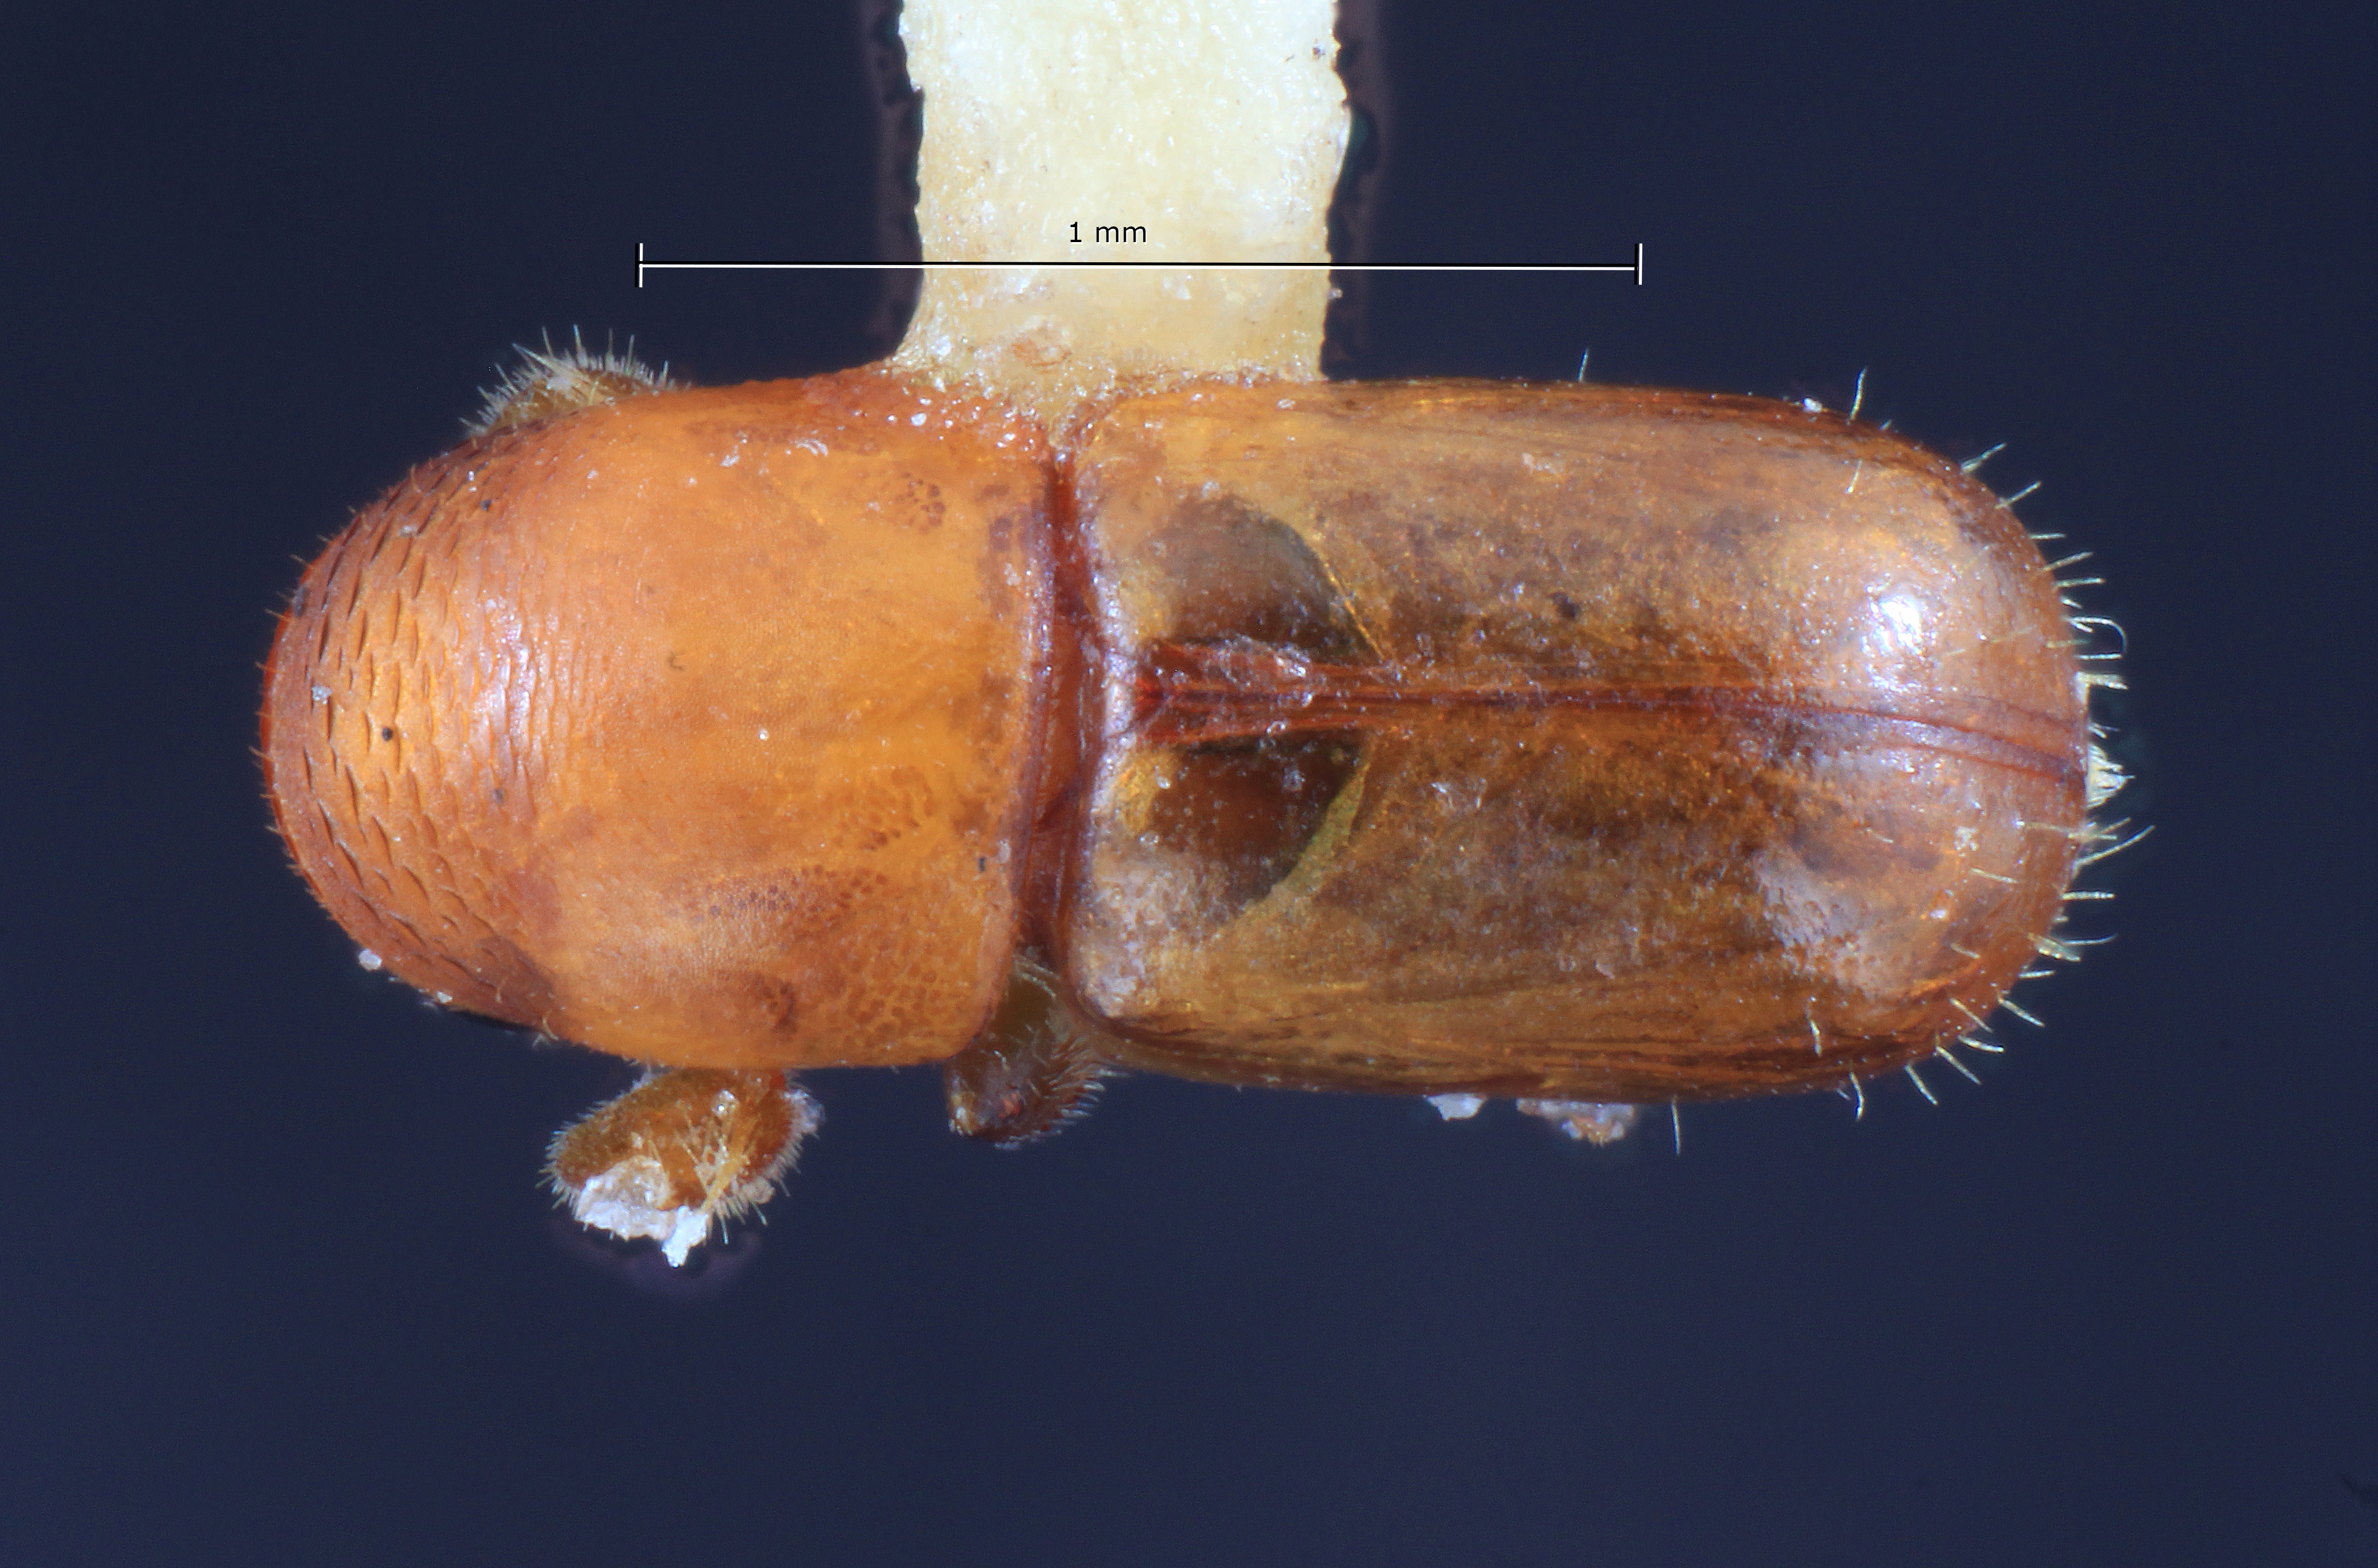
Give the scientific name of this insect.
Corthylocurus aguacatensis
